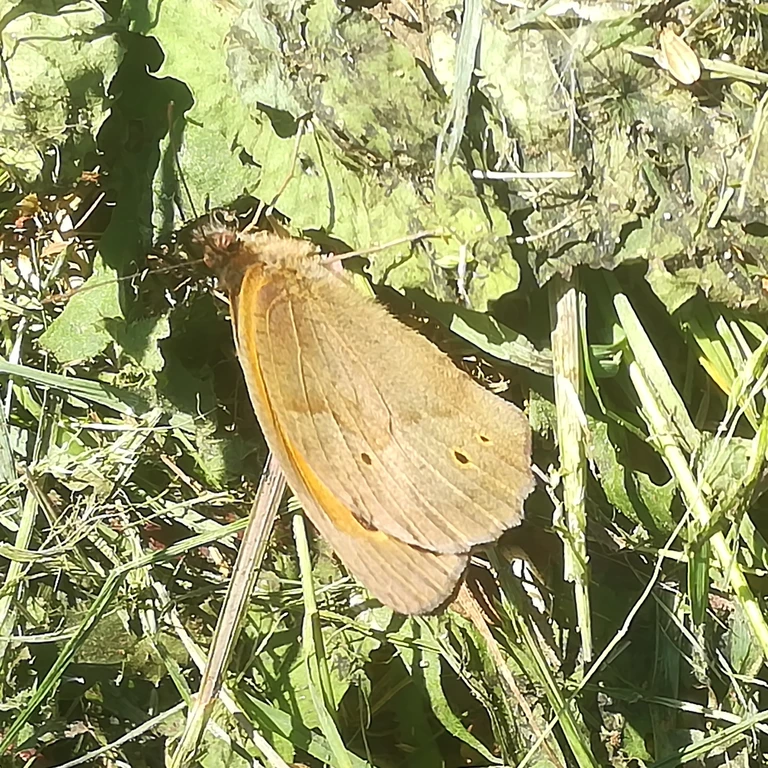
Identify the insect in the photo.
Maniola jurtina
